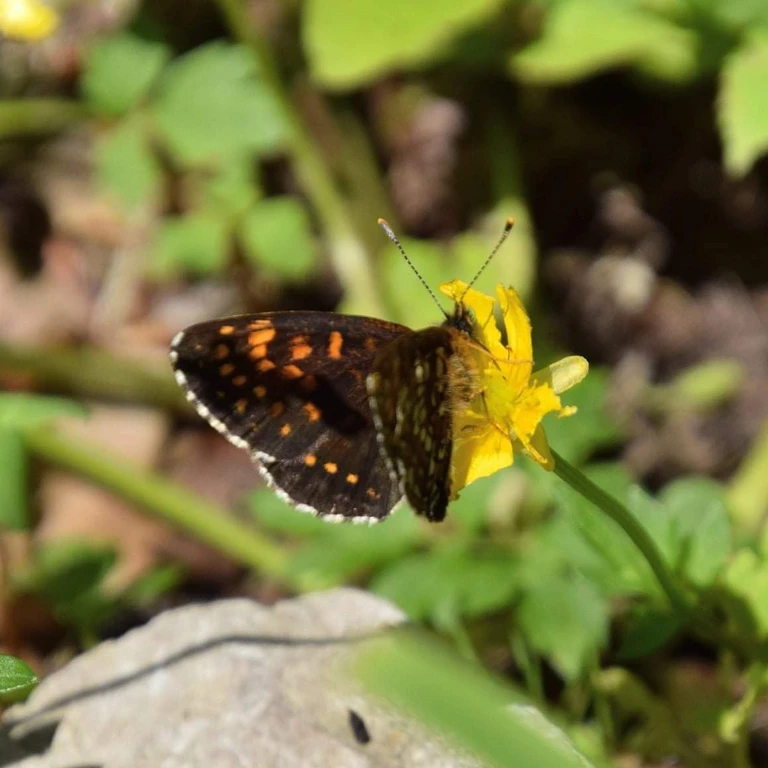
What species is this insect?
Melitaea diamina
